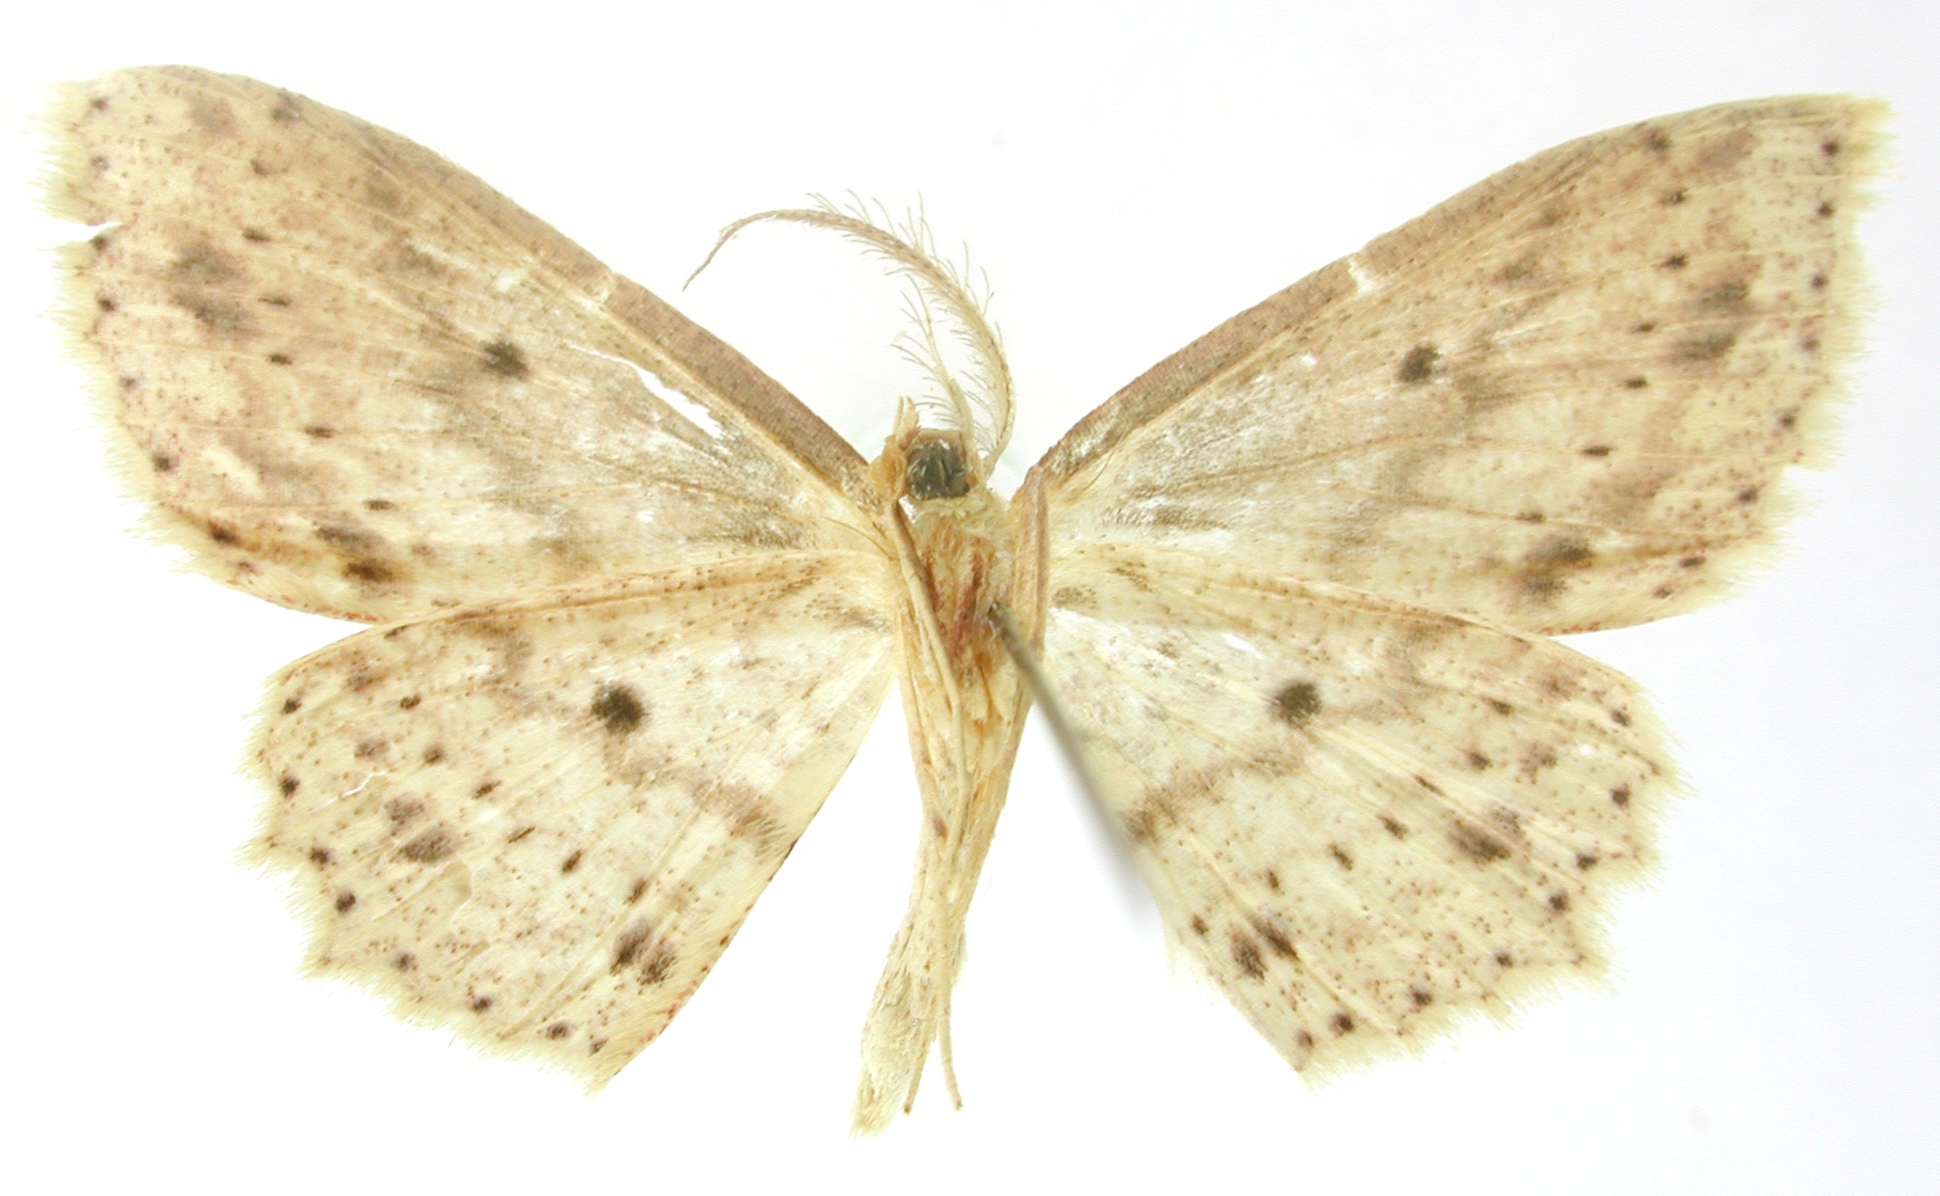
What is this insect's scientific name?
Anisodes gracililinea
